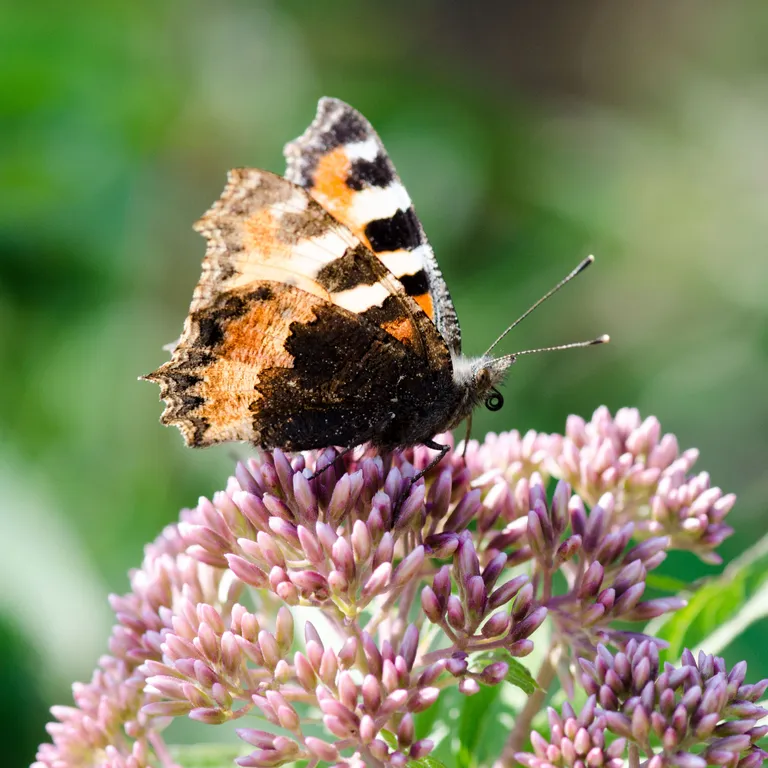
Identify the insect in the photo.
Aglais urticae
